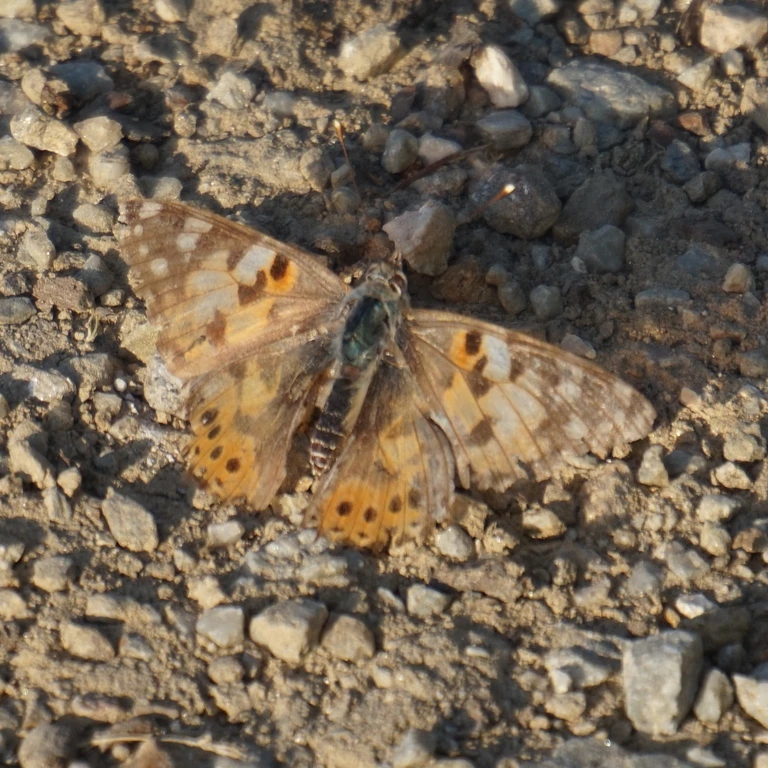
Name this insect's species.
Vanessa cardui
